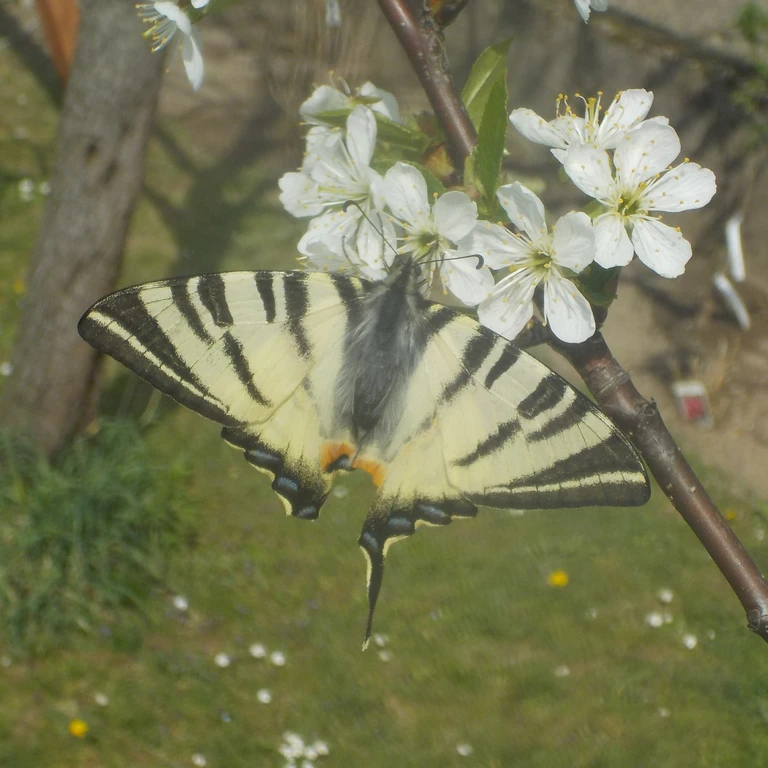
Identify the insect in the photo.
Iphiclides podalirius
